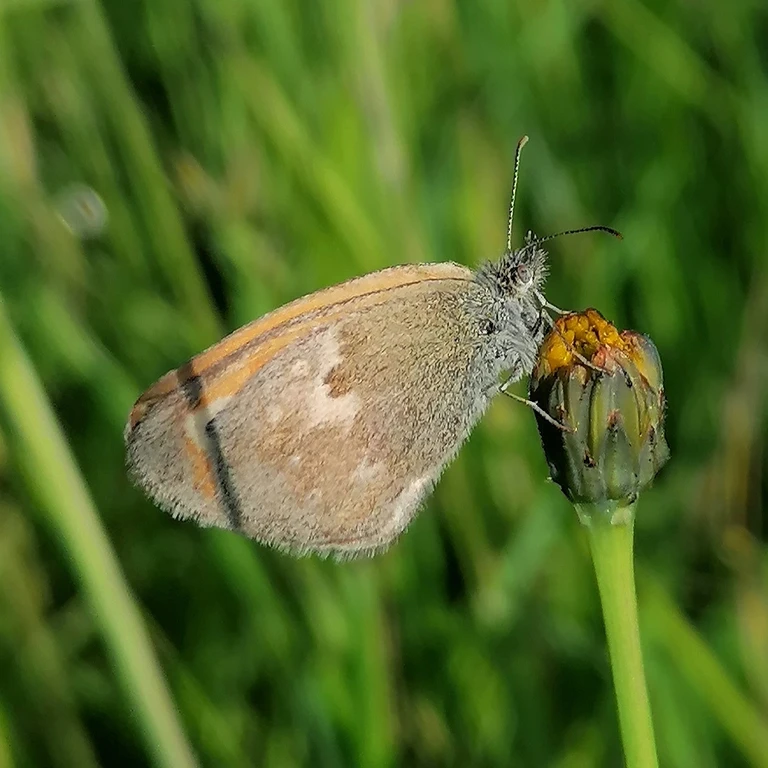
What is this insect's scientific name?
Coenonympha pamphilus
